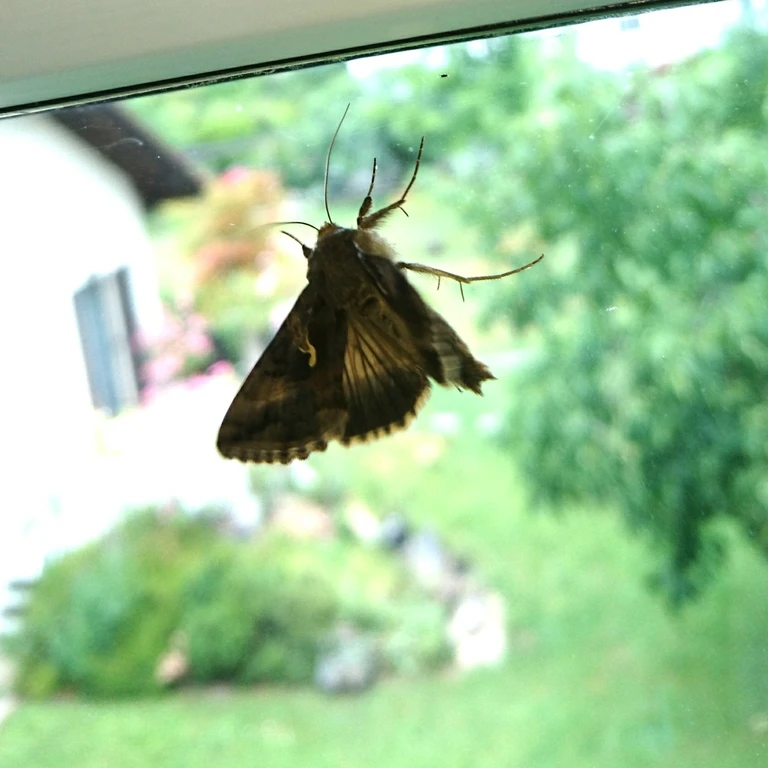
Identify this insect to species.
Autographa gamma
